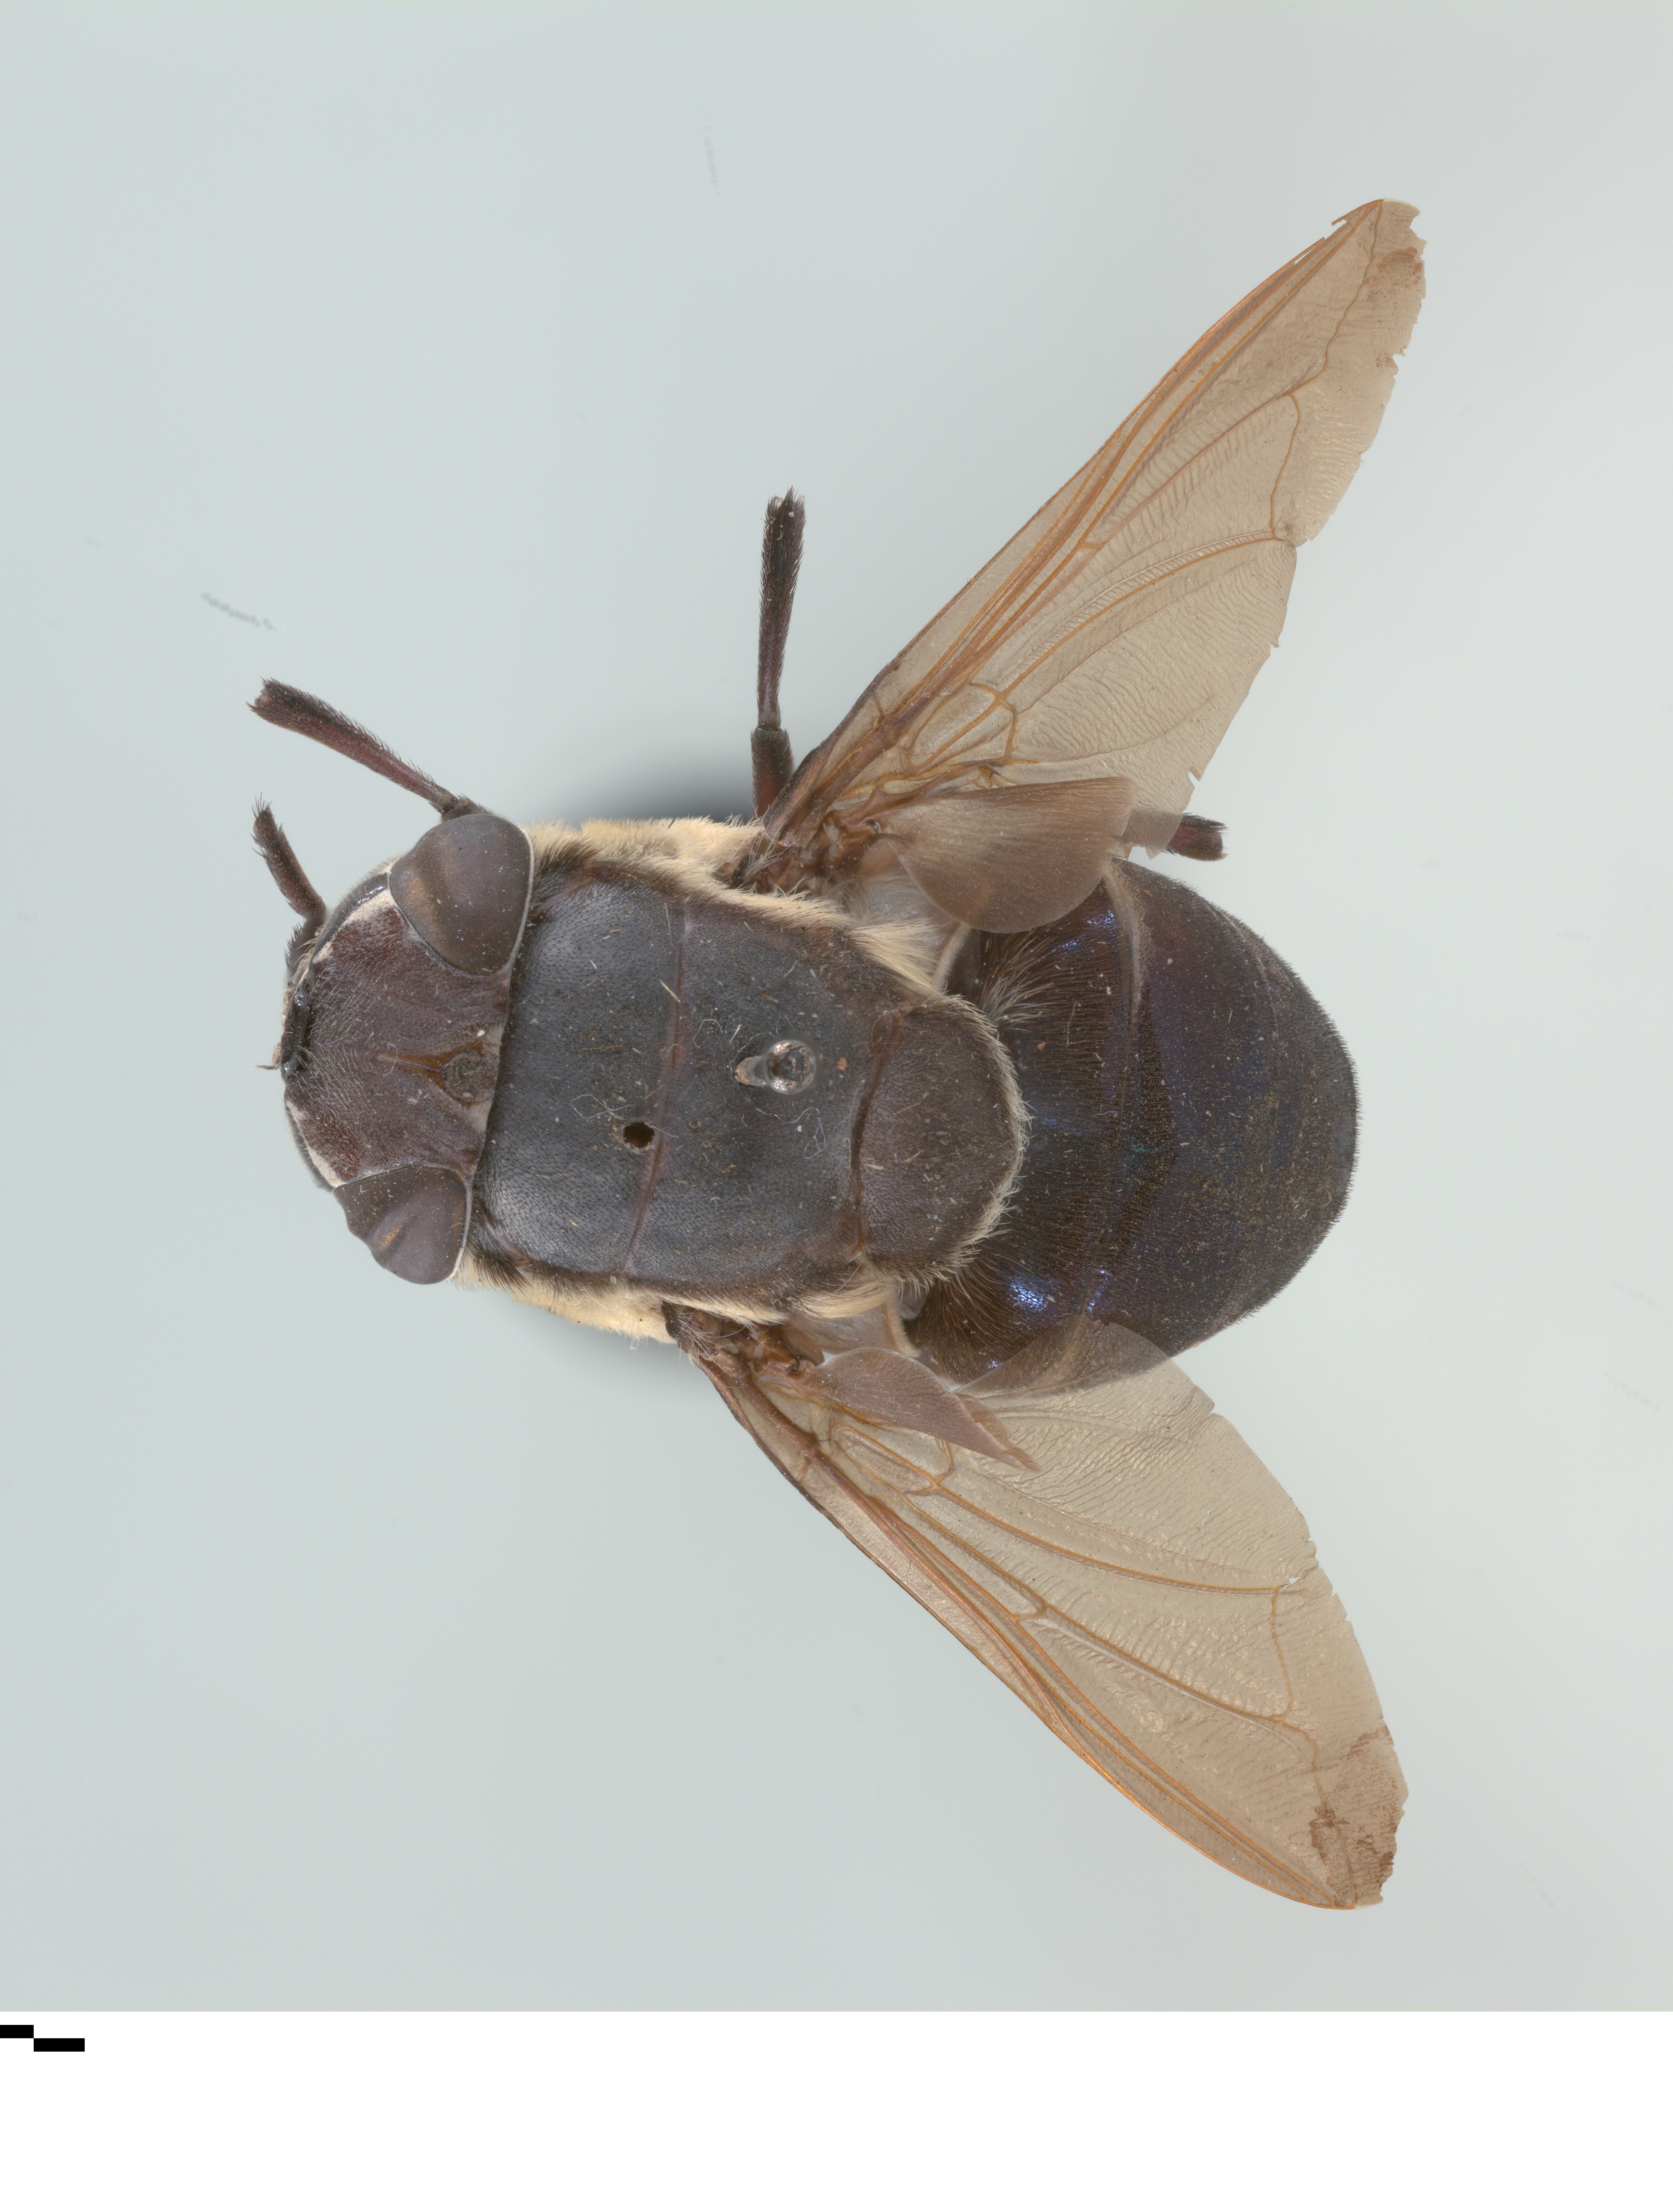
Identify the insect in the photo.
Cuterebra lepusculi
